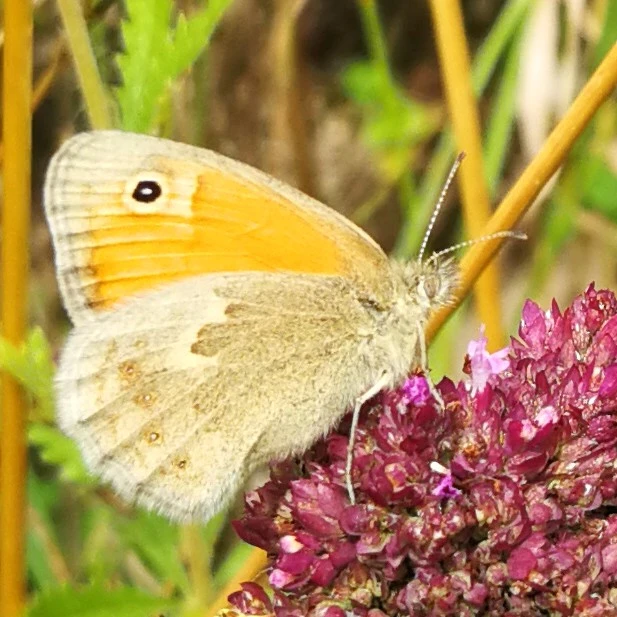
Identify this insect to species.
Coenonympha pamphilus
